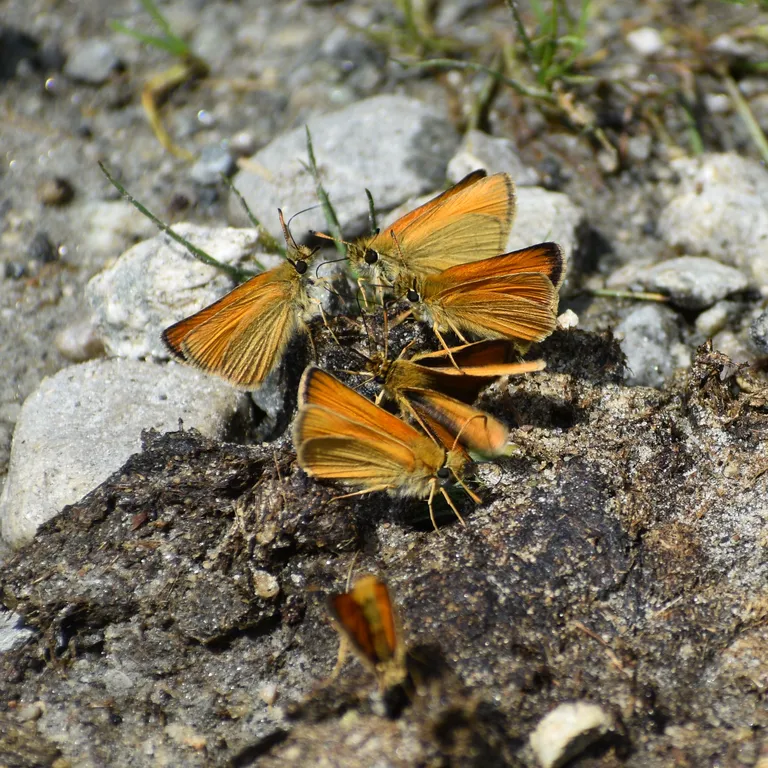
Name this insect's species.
Thymelicus lineola
